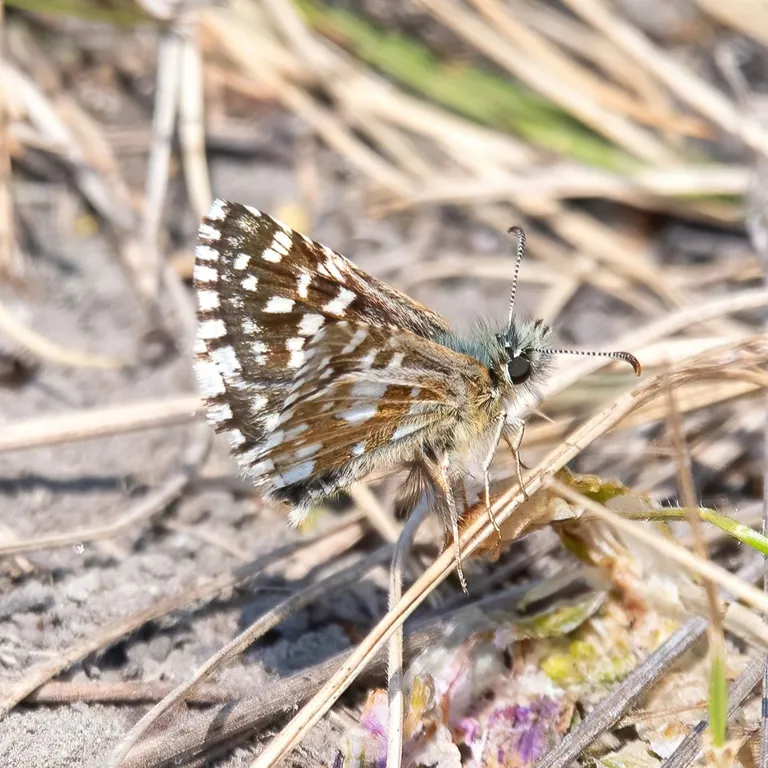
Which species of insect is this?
Pyrgus malvae
